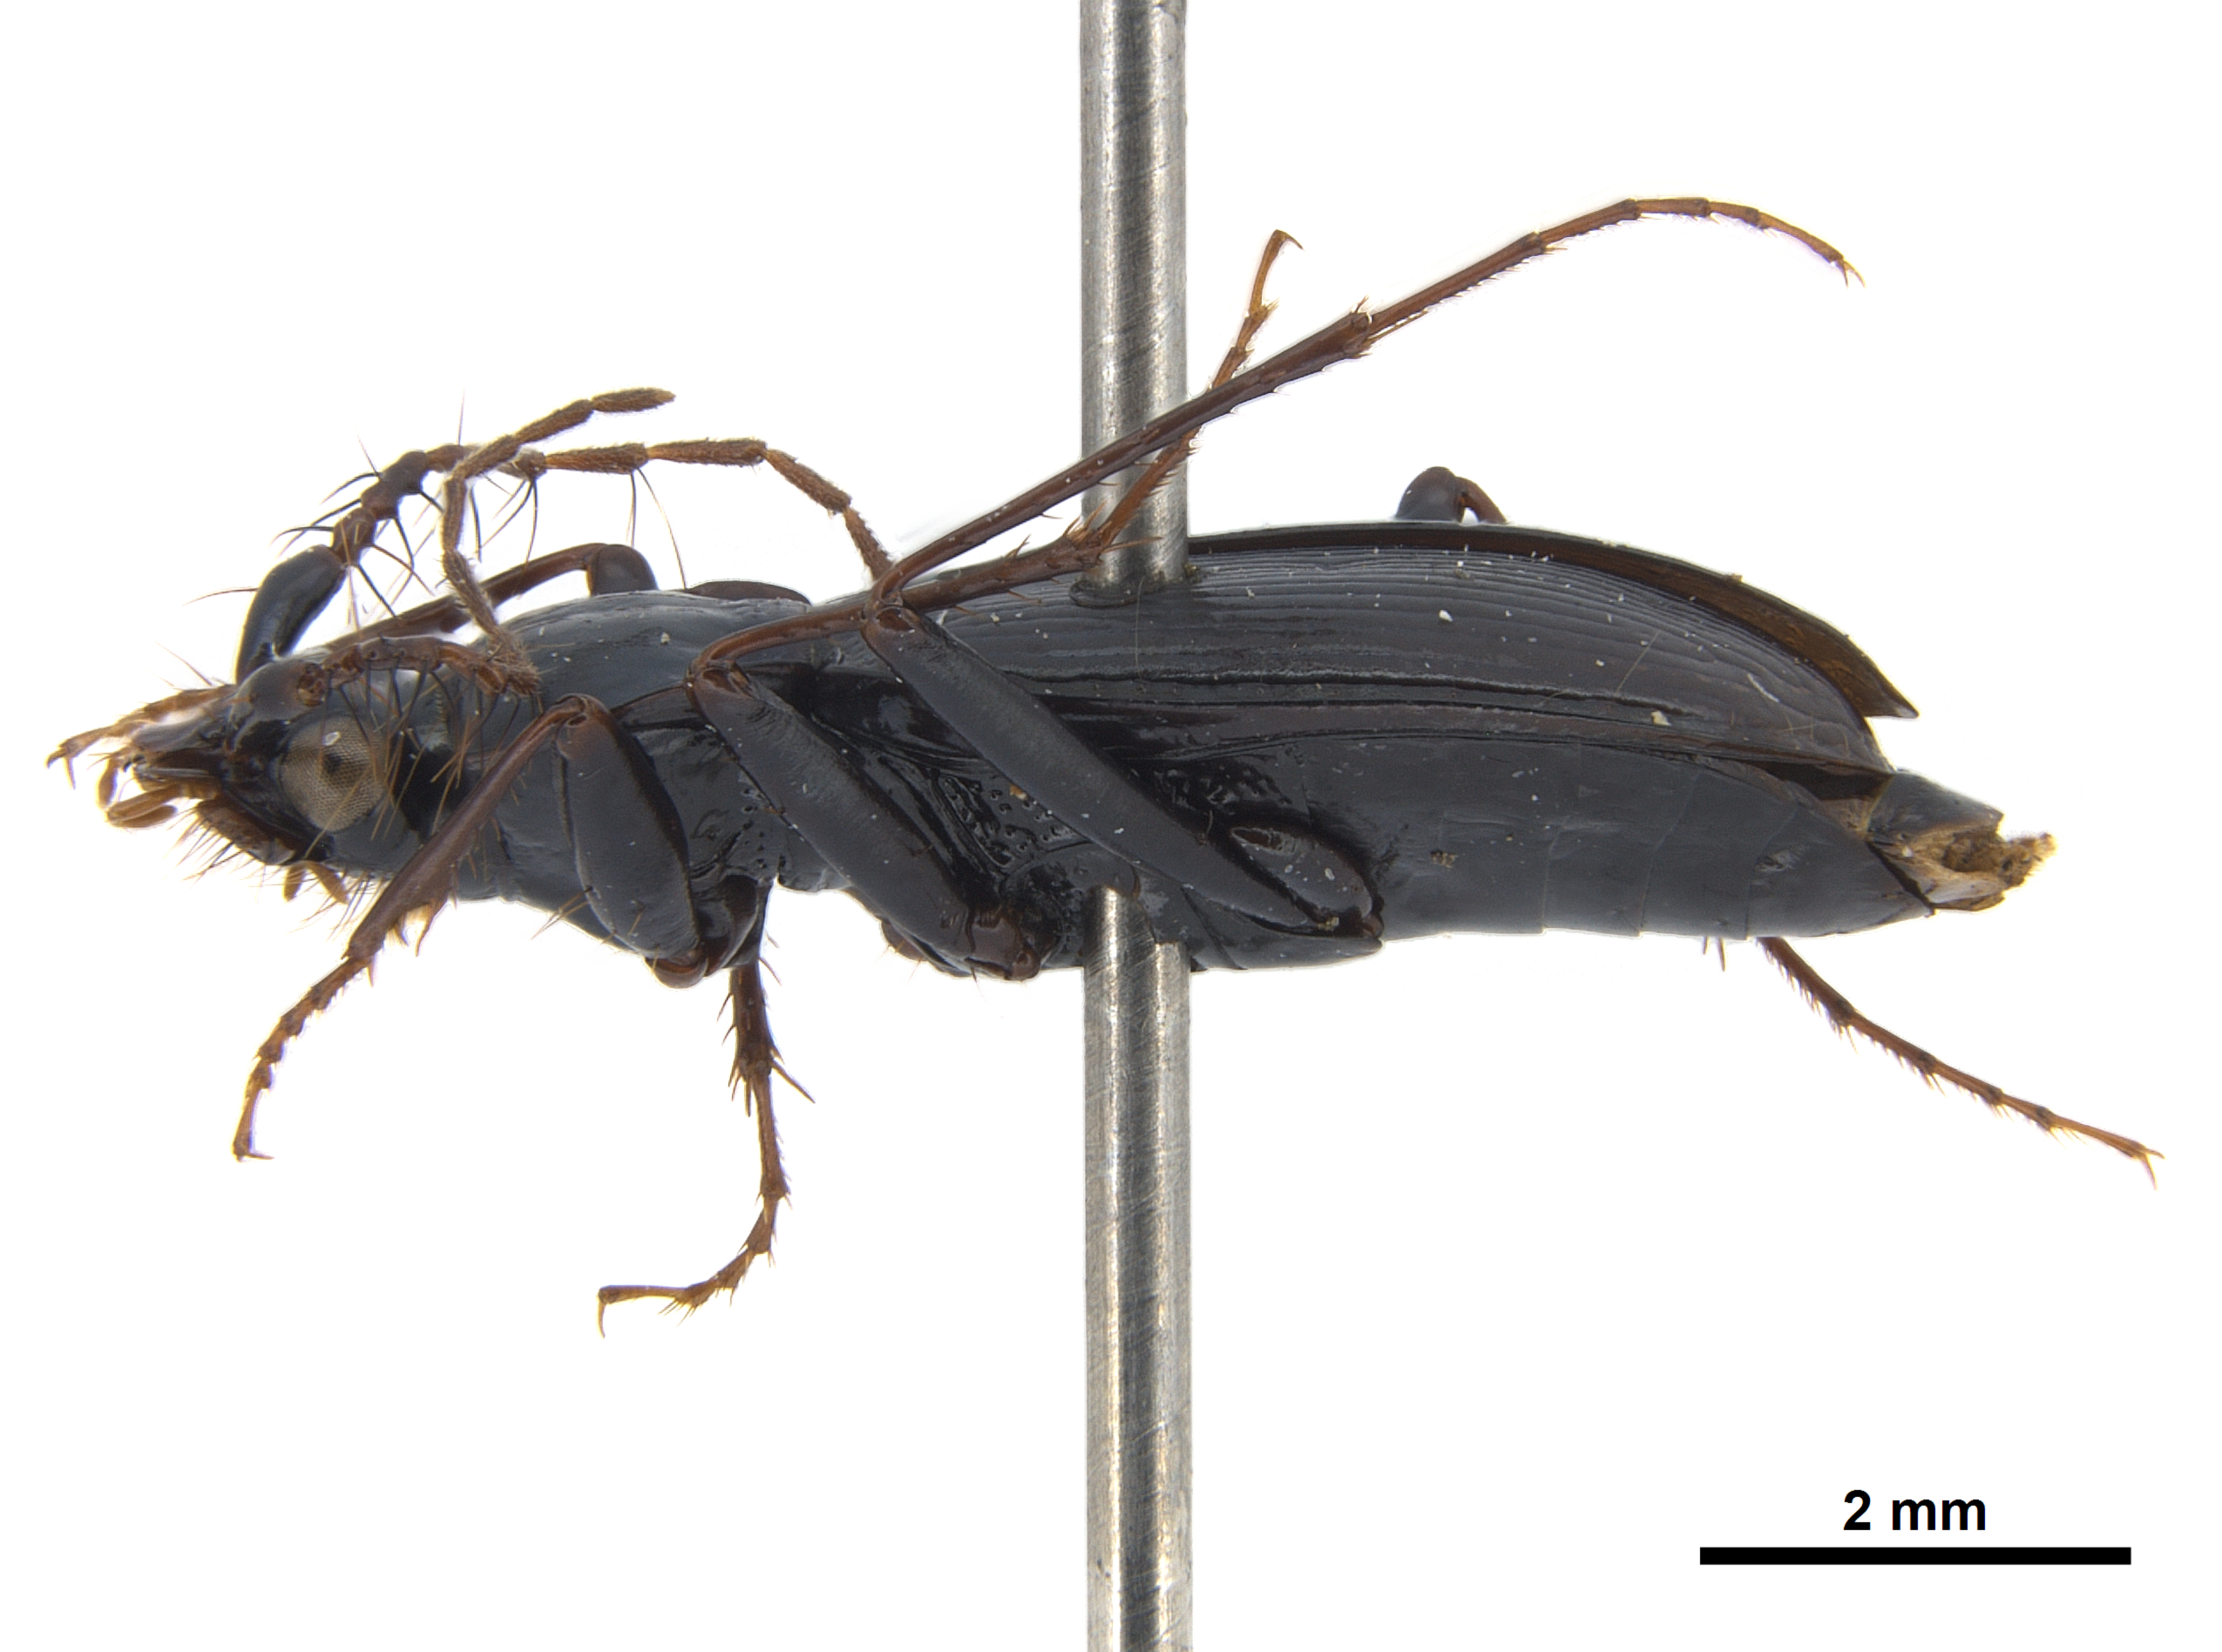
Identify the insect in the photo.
Loricera rotundicollis
